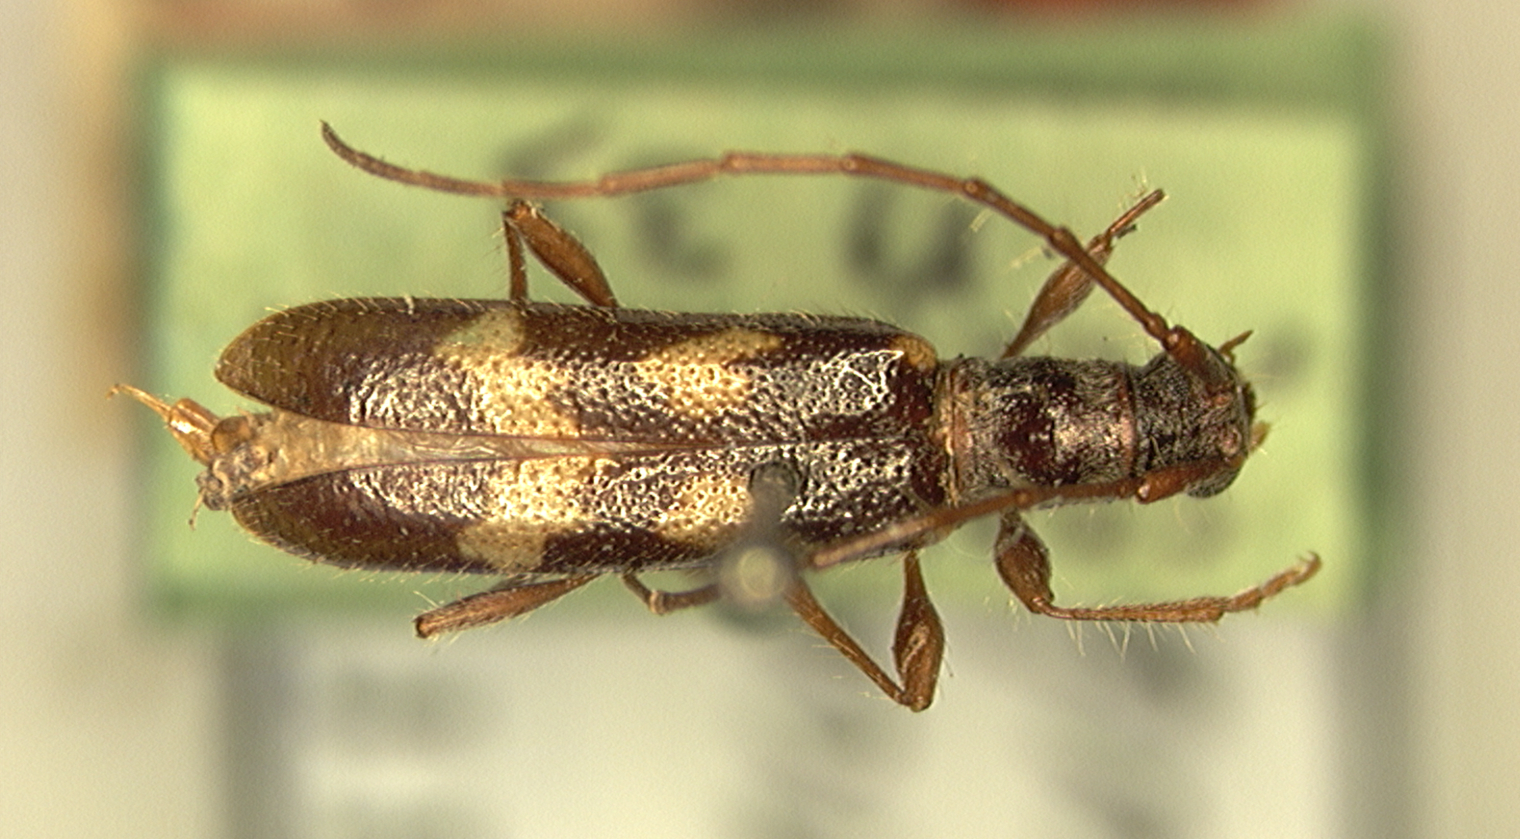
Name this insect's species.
Heterachthes mutabile (also Pygmodeon mutabile)
